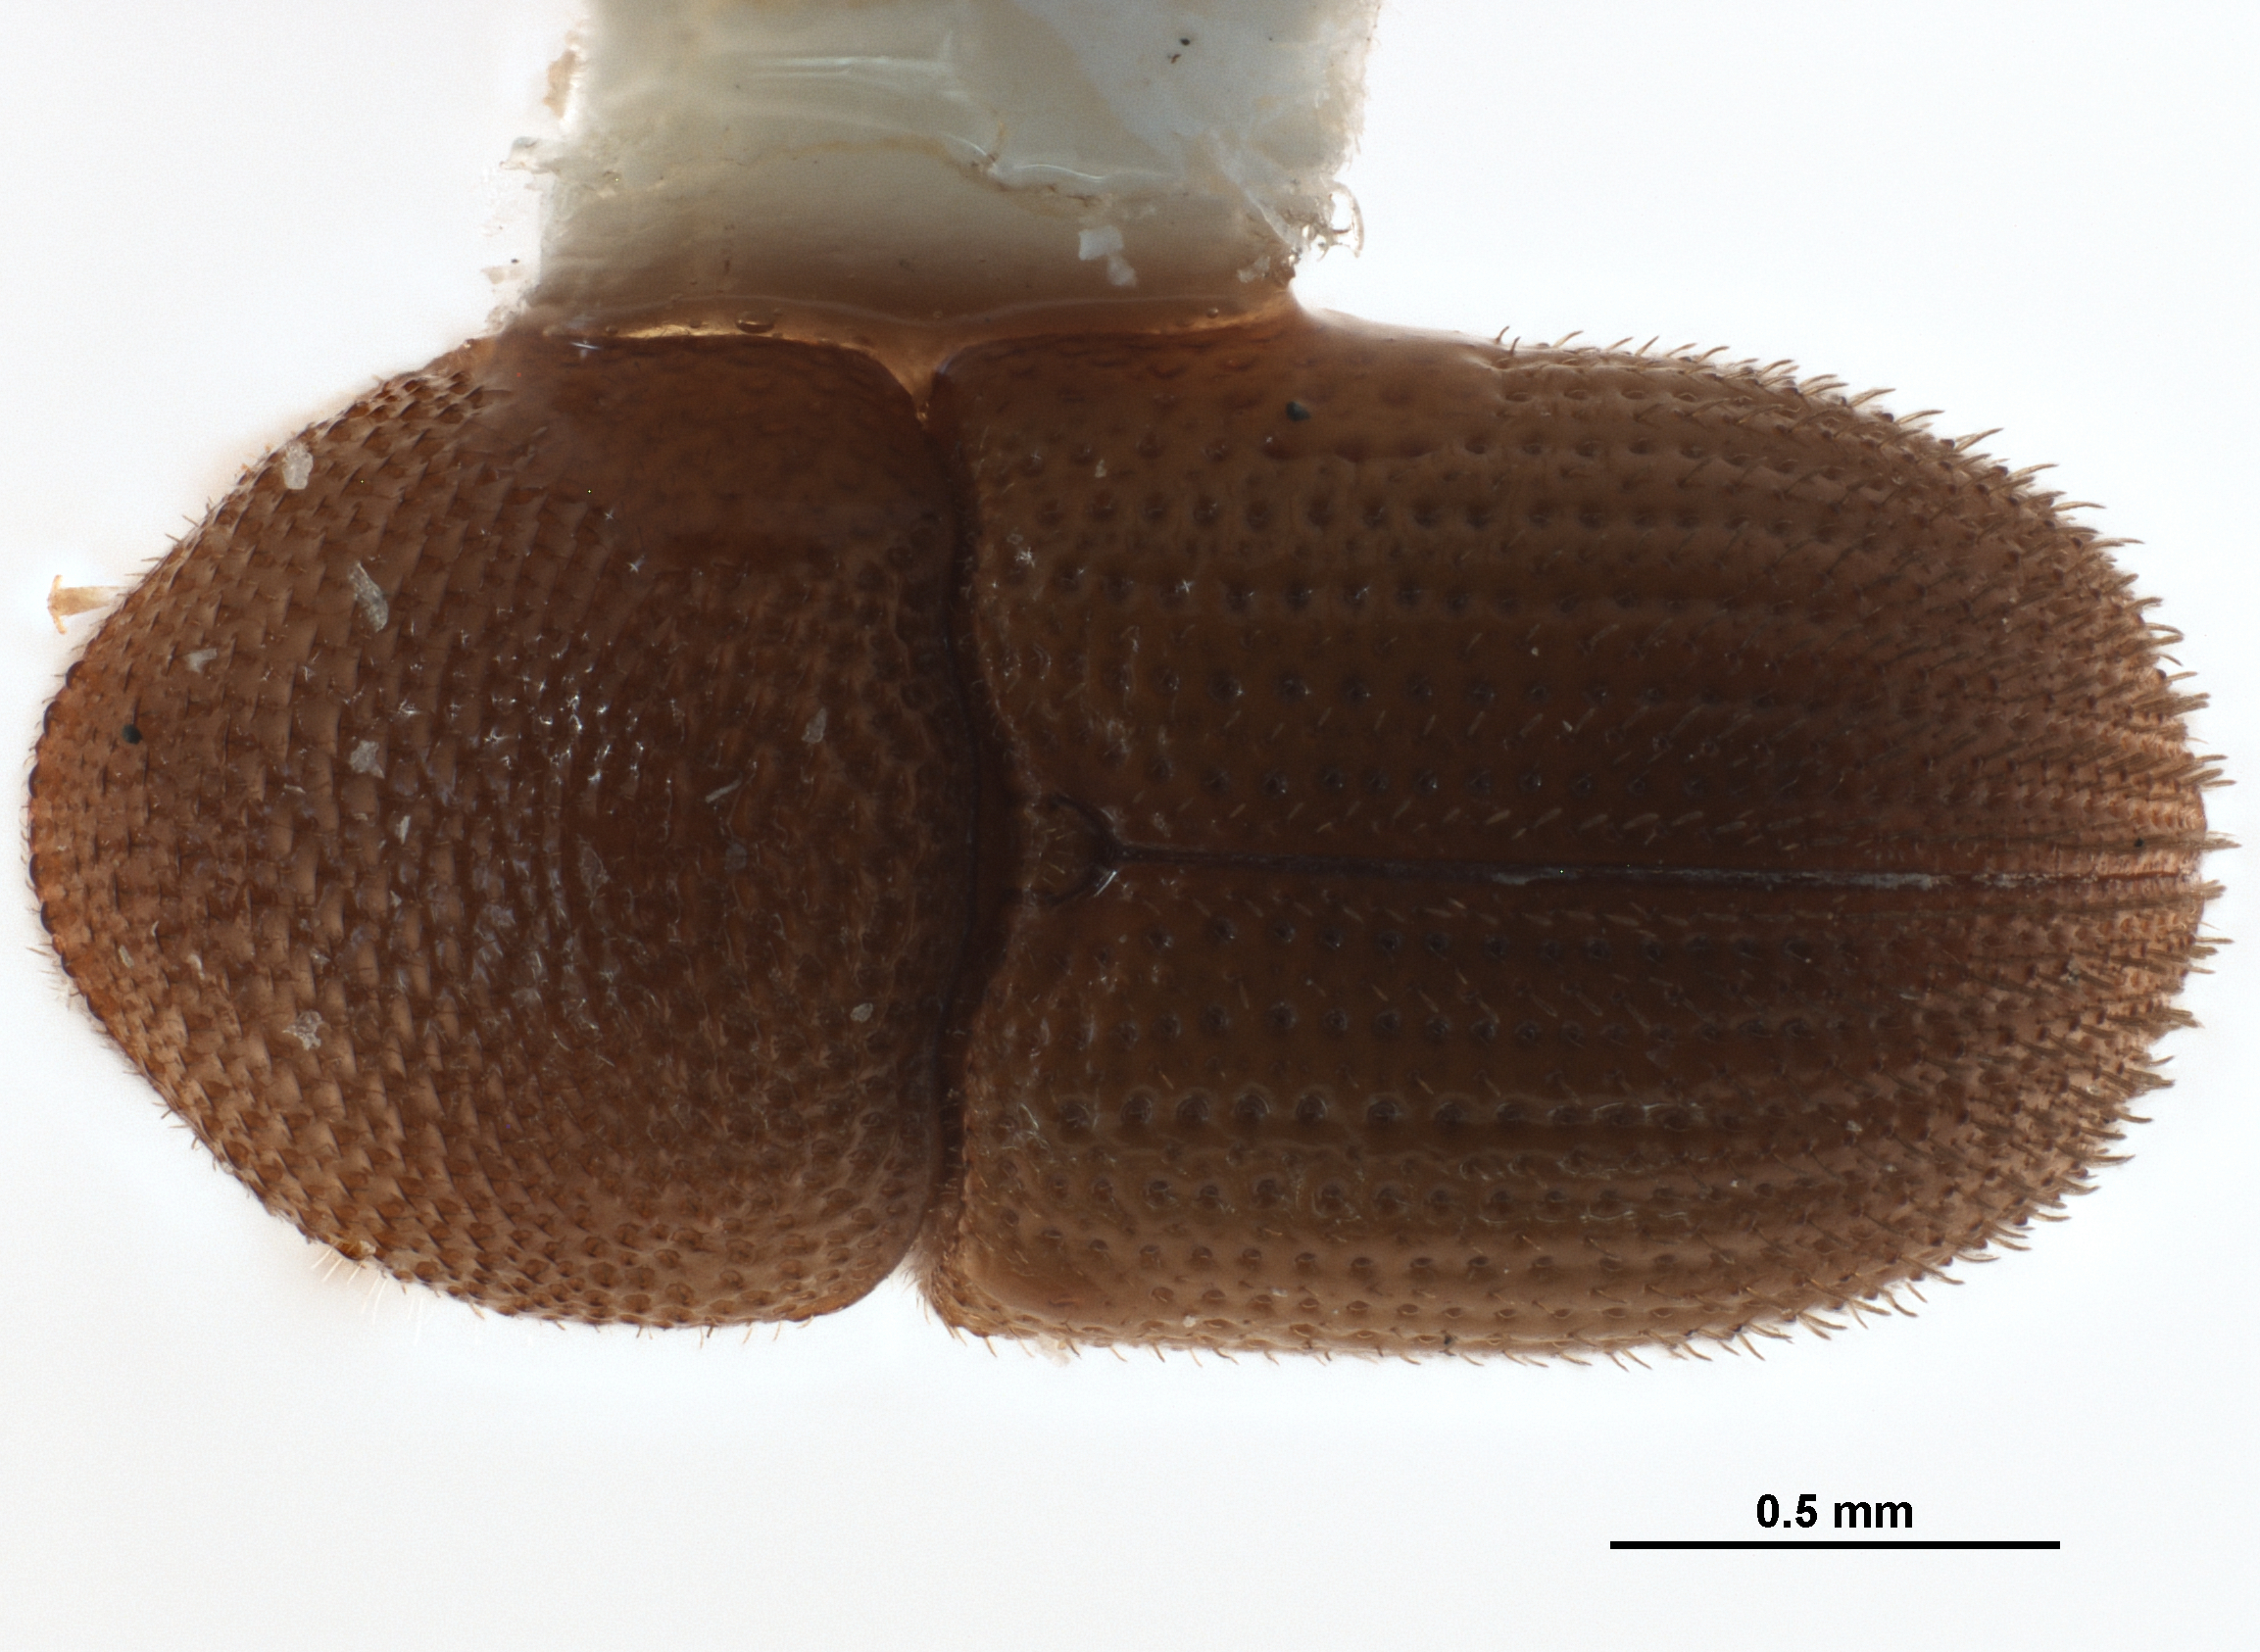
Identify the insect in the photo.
Scolytogenes afer
